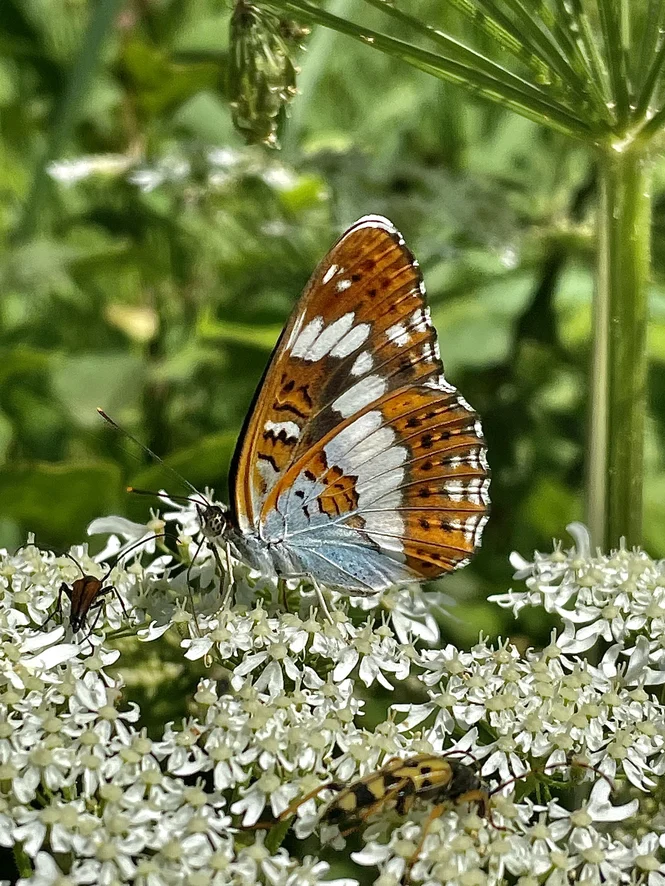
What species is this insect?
Limenitis camilla (also Ladoga camilla)
